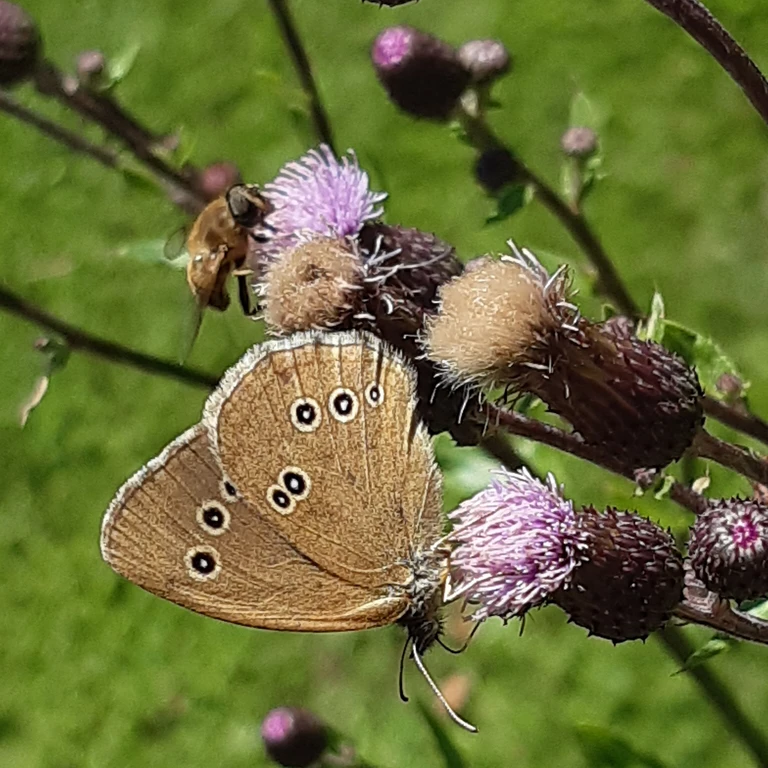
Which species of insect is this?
Aphantopus hyperantus
